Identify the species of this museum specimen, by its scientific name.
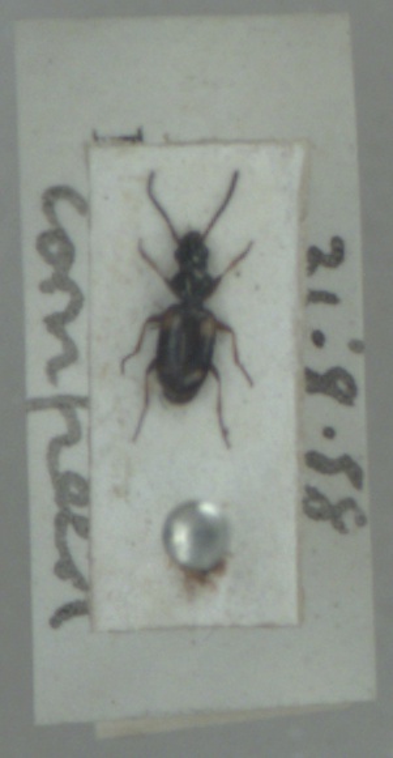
Bembidion quadrimaculatum
